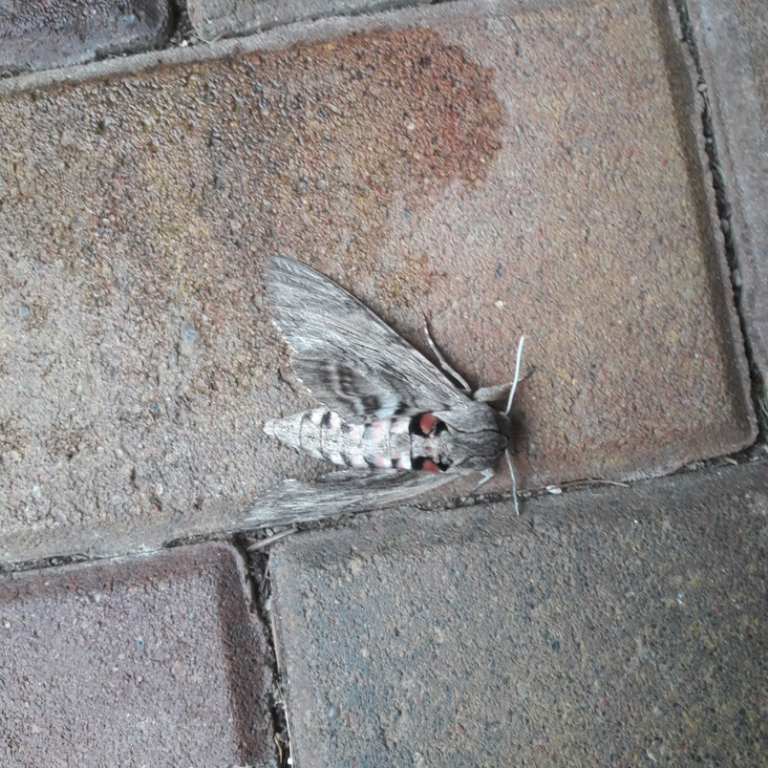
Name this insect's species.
Agrius convolvuli
